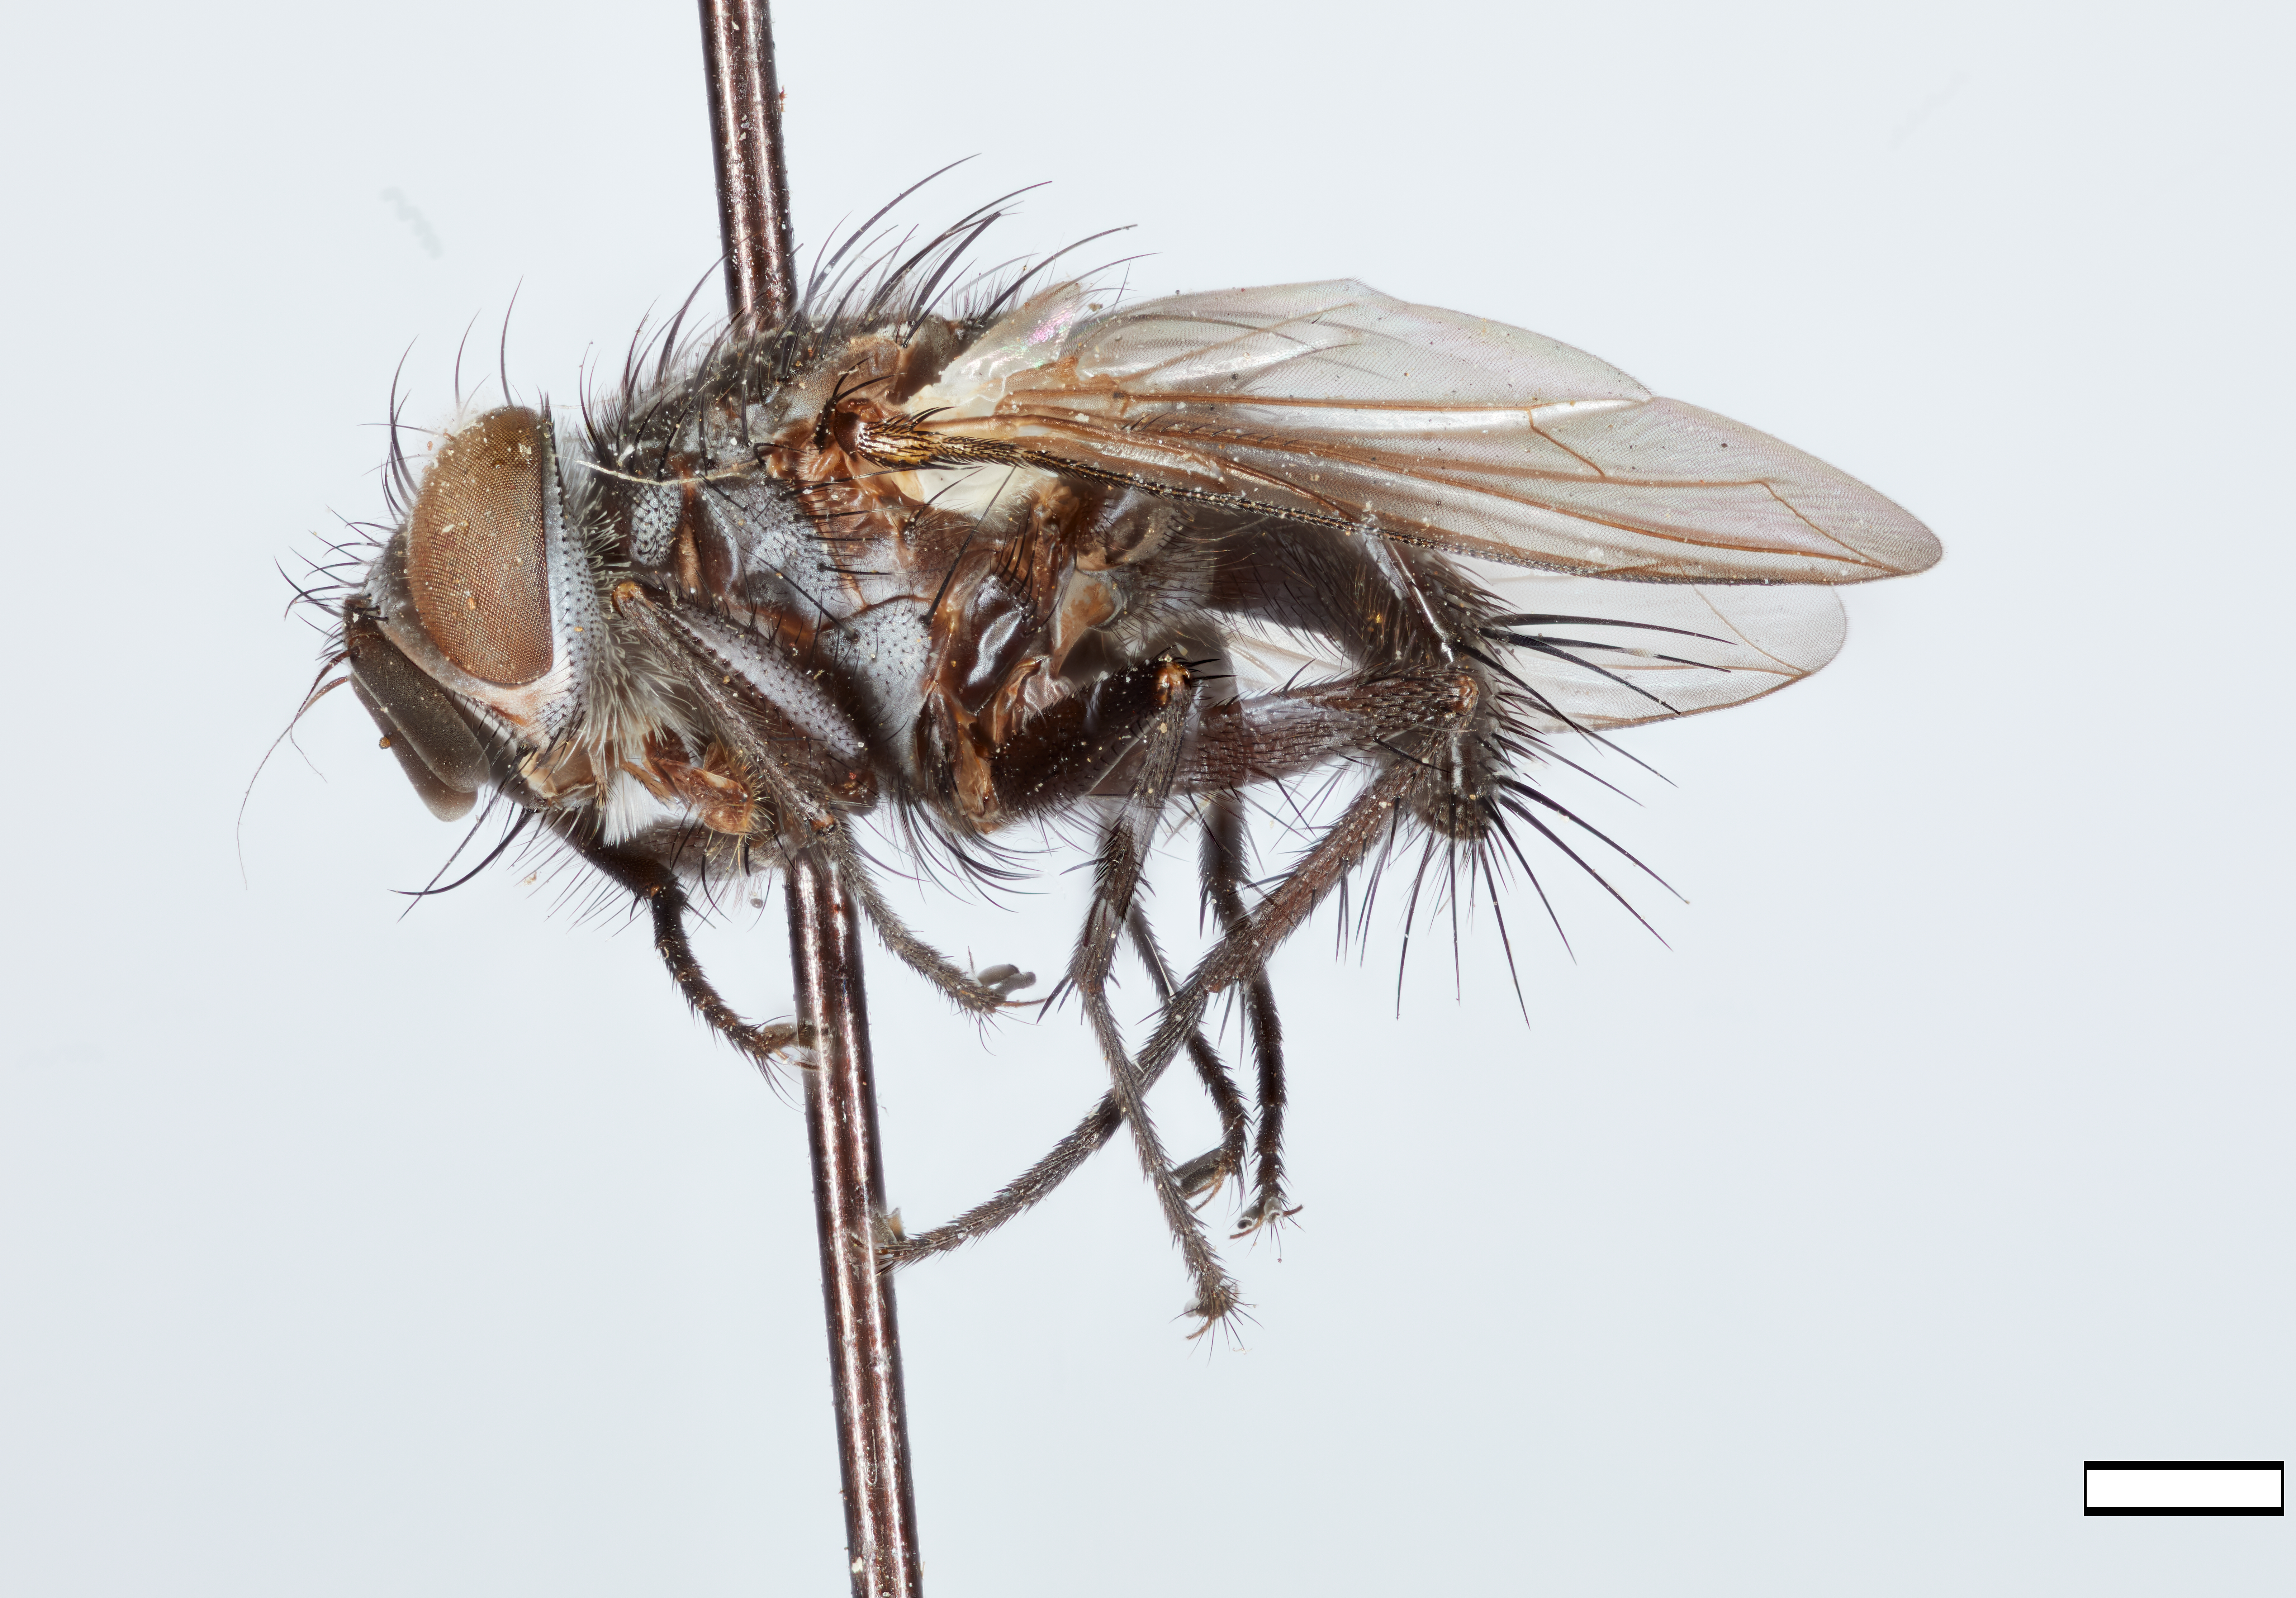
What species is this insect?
Exorista setinervis
